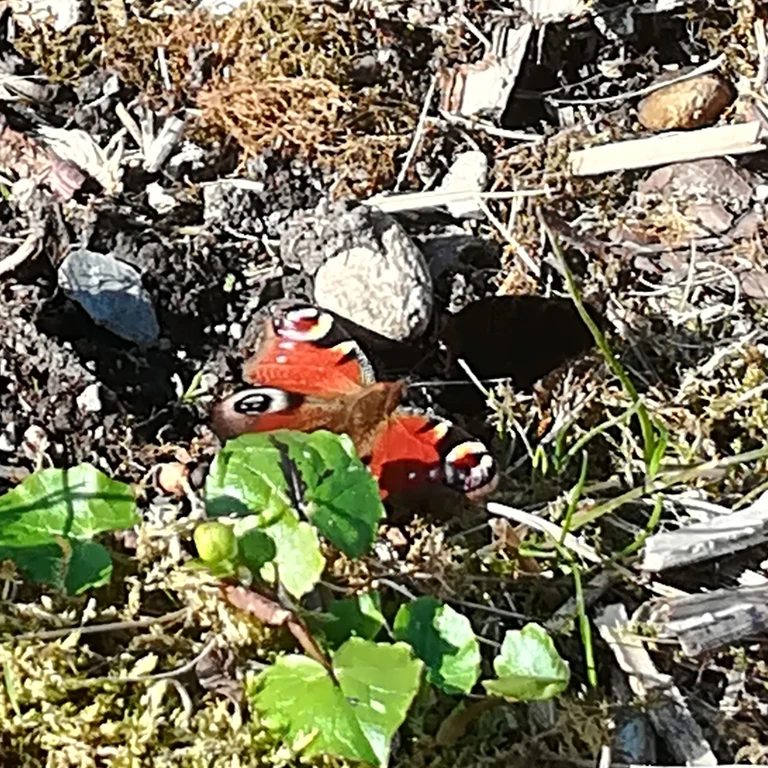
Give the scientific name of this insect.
Aglais io
